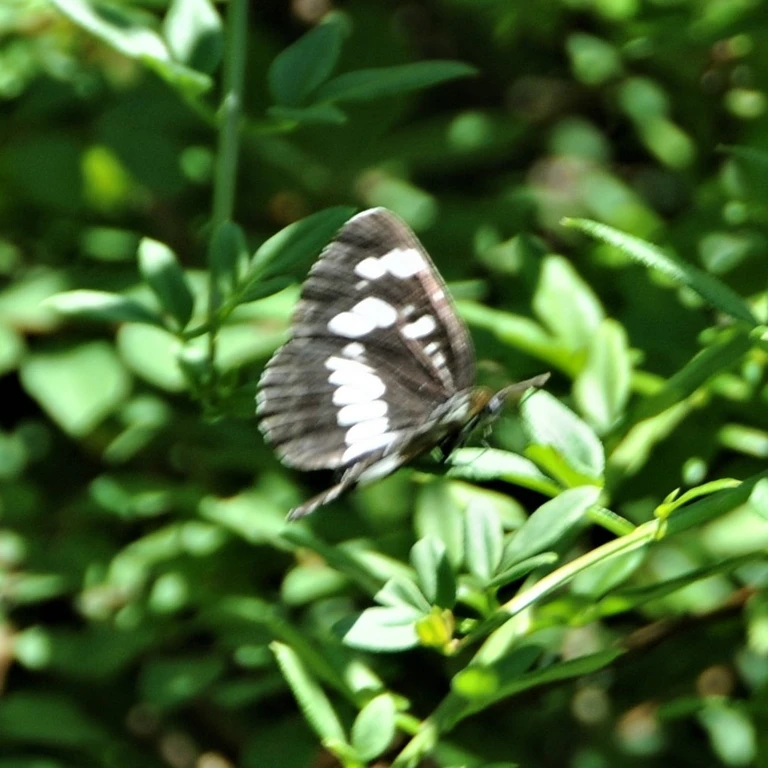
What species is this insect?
Neptis rivularis
